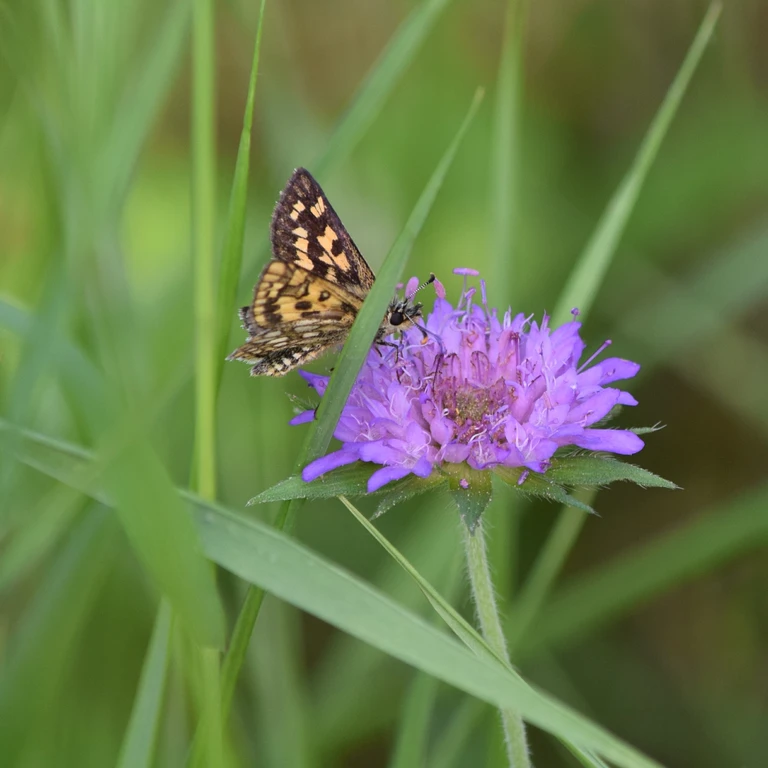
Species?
Carterocephalus palaemon
